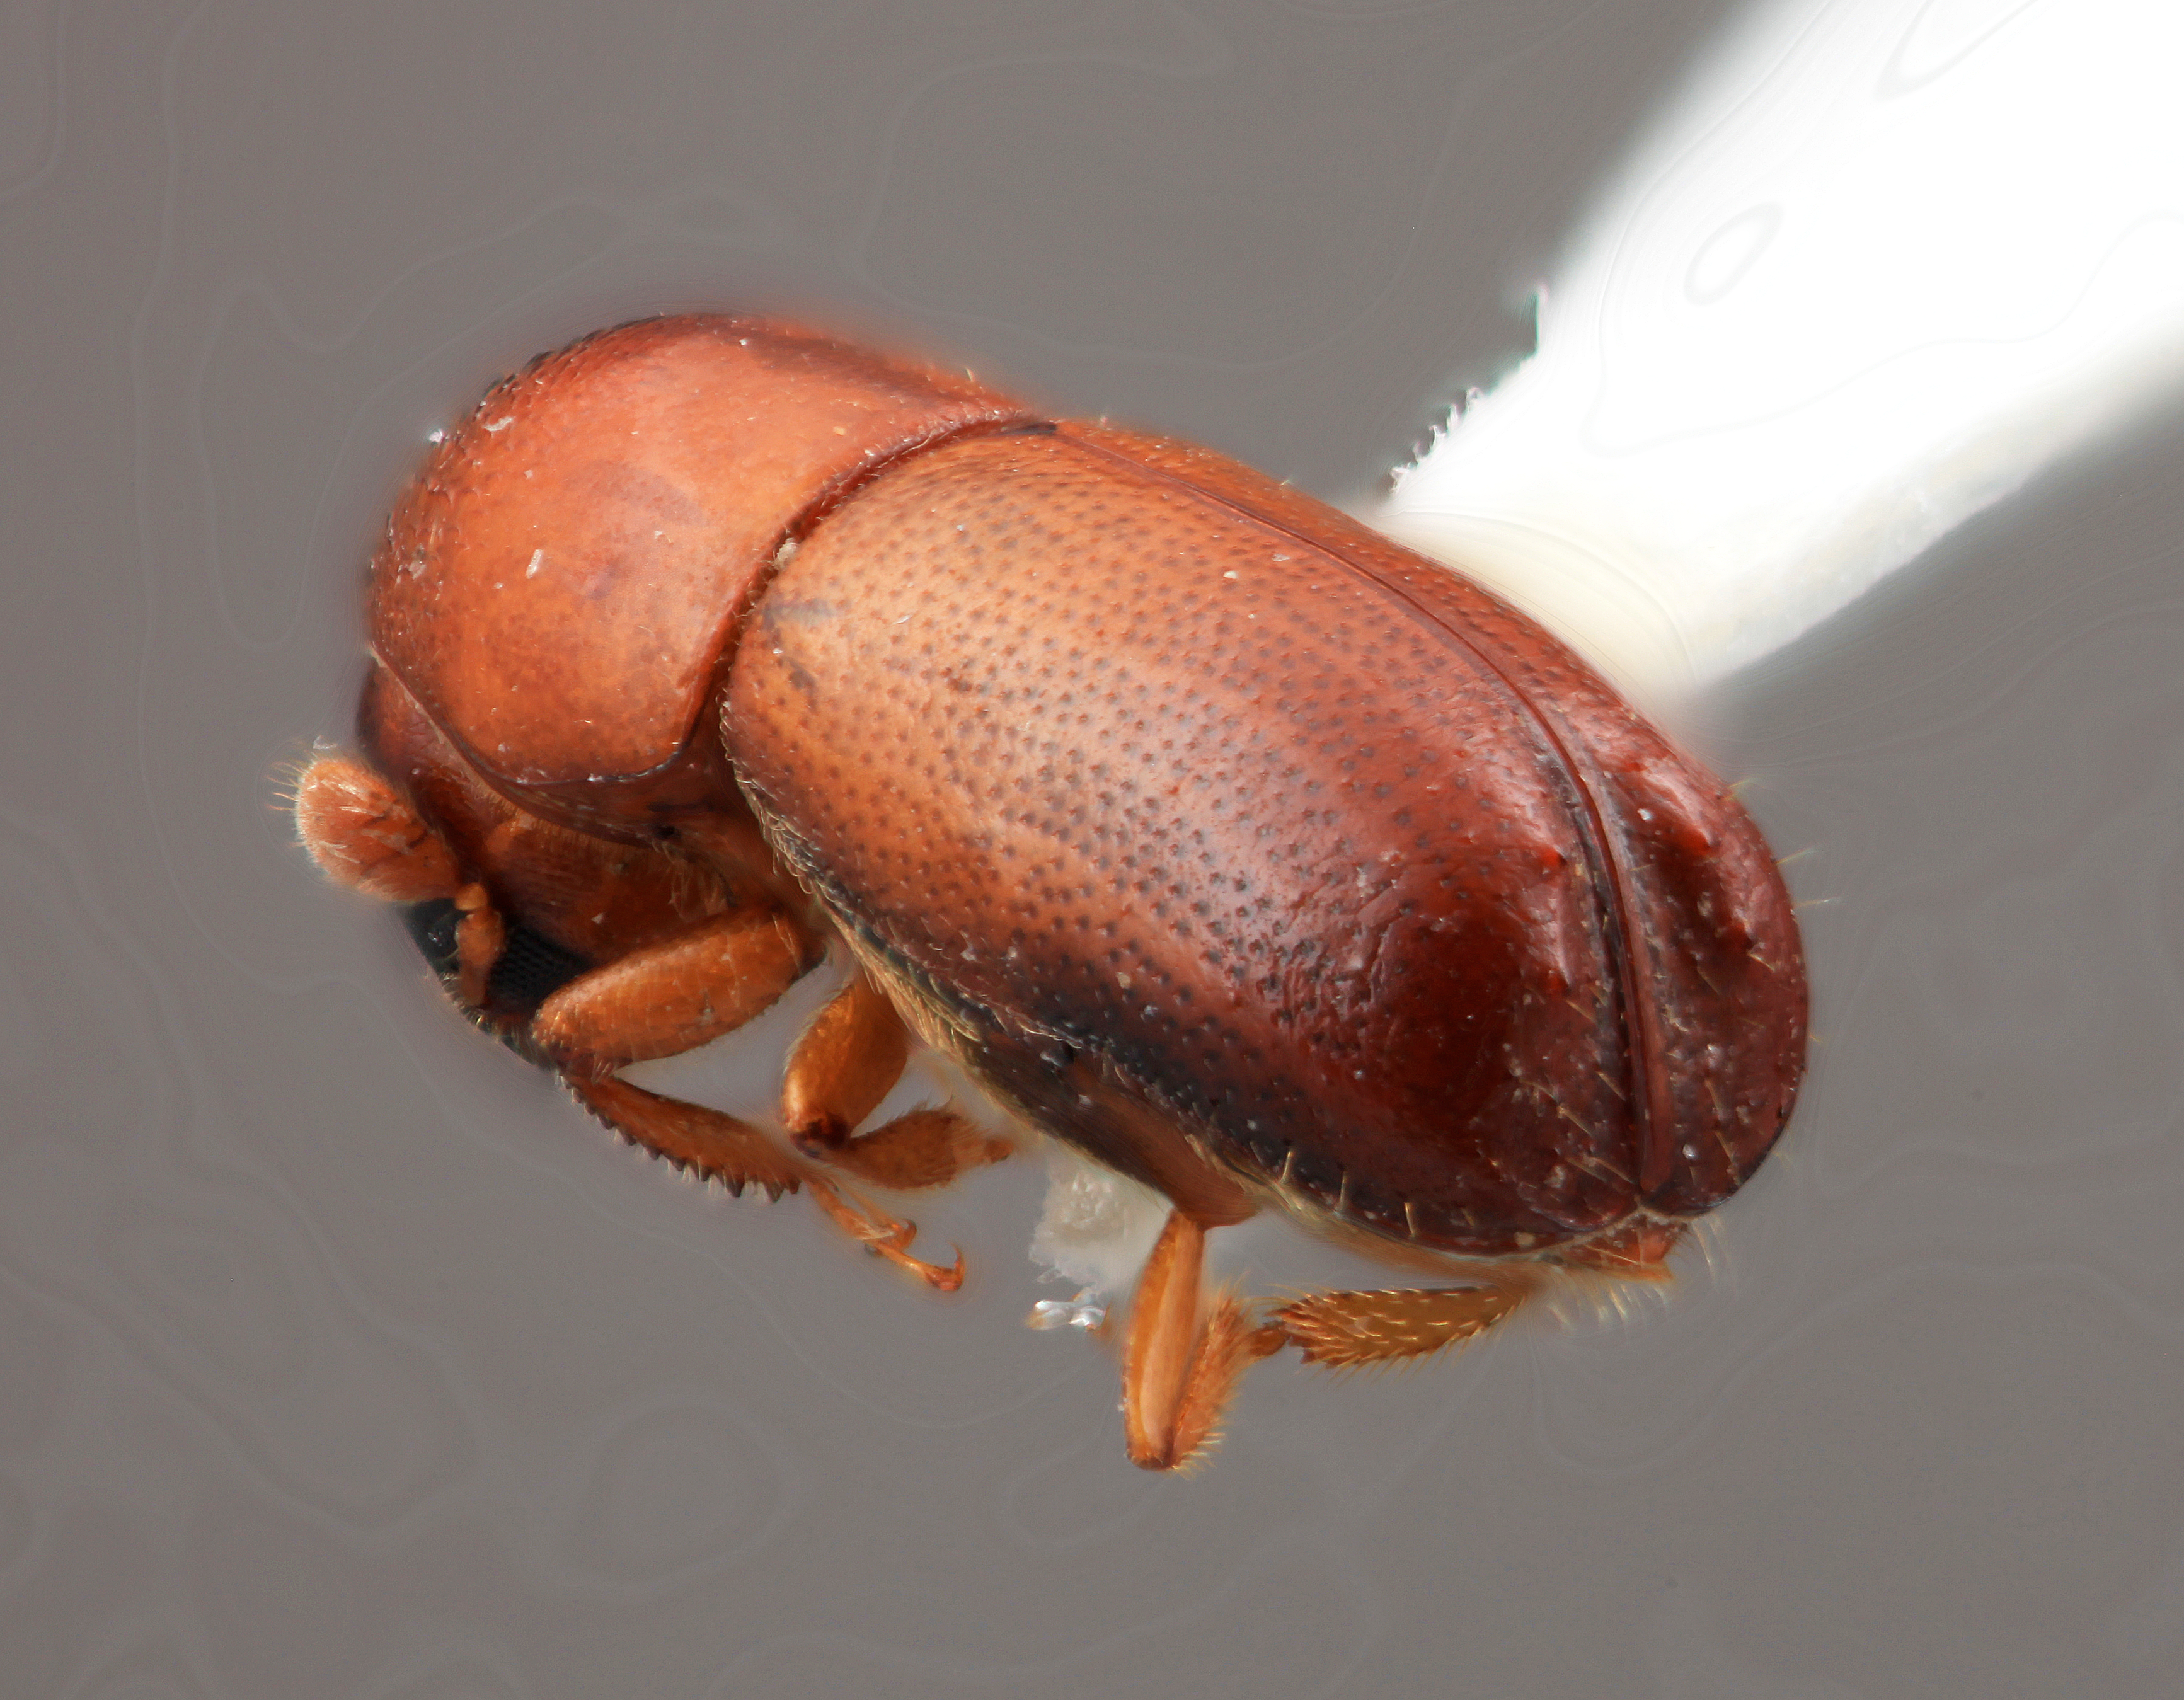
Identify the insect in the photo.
Corthylus convexifrons
